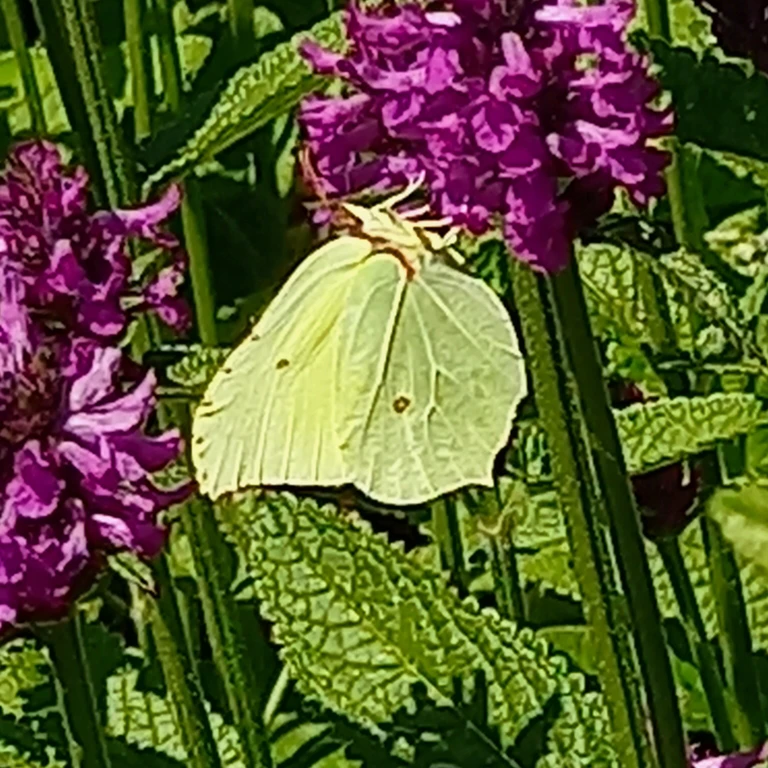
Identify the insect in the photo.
Gonepteryx rhamni
